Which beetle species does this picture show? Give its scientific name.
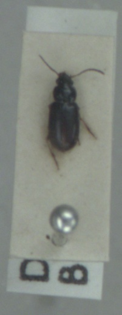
Acupalpus brunnipes
